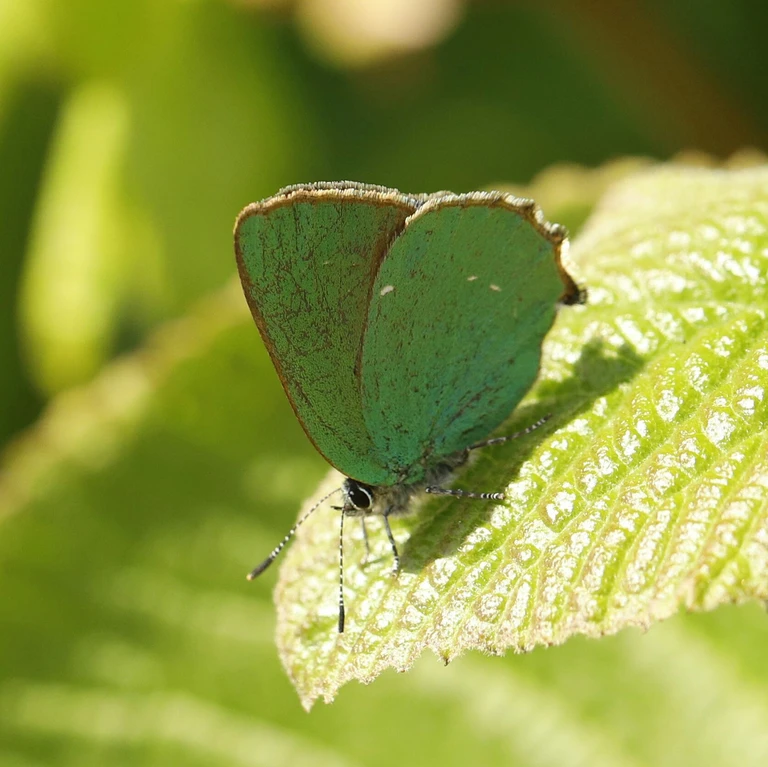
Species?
Callophrys rubi
